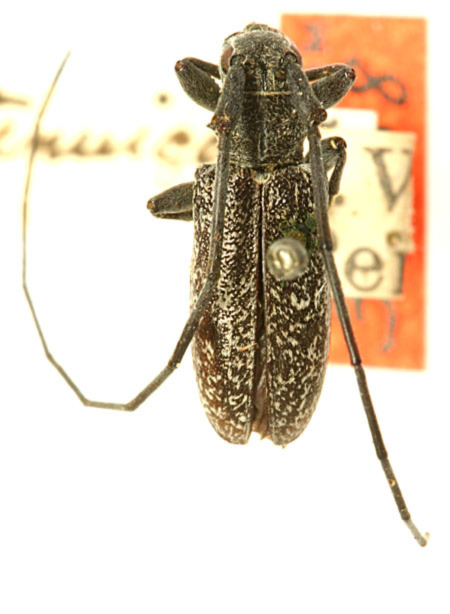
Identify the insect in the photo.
Microgoes oculatus (also Microgoes tenuicornis)
